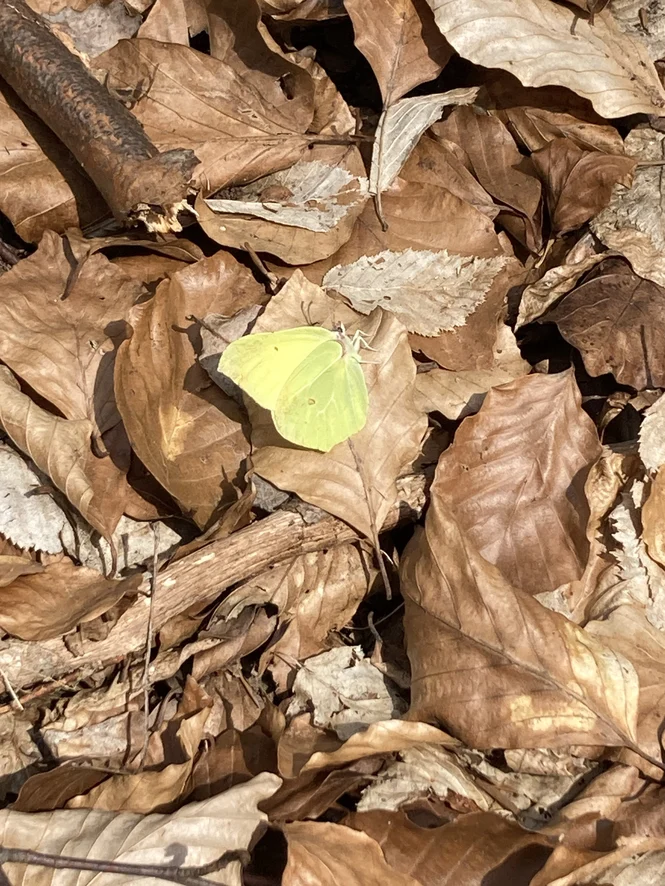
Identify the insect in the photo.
Gonepteryx rhamni
